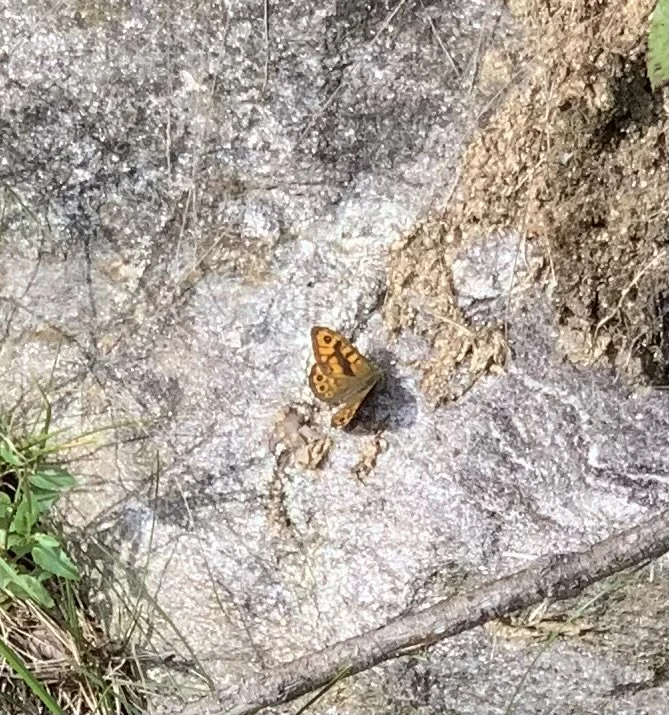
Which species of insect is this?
Lasiommata megera (also Pararge megera)
